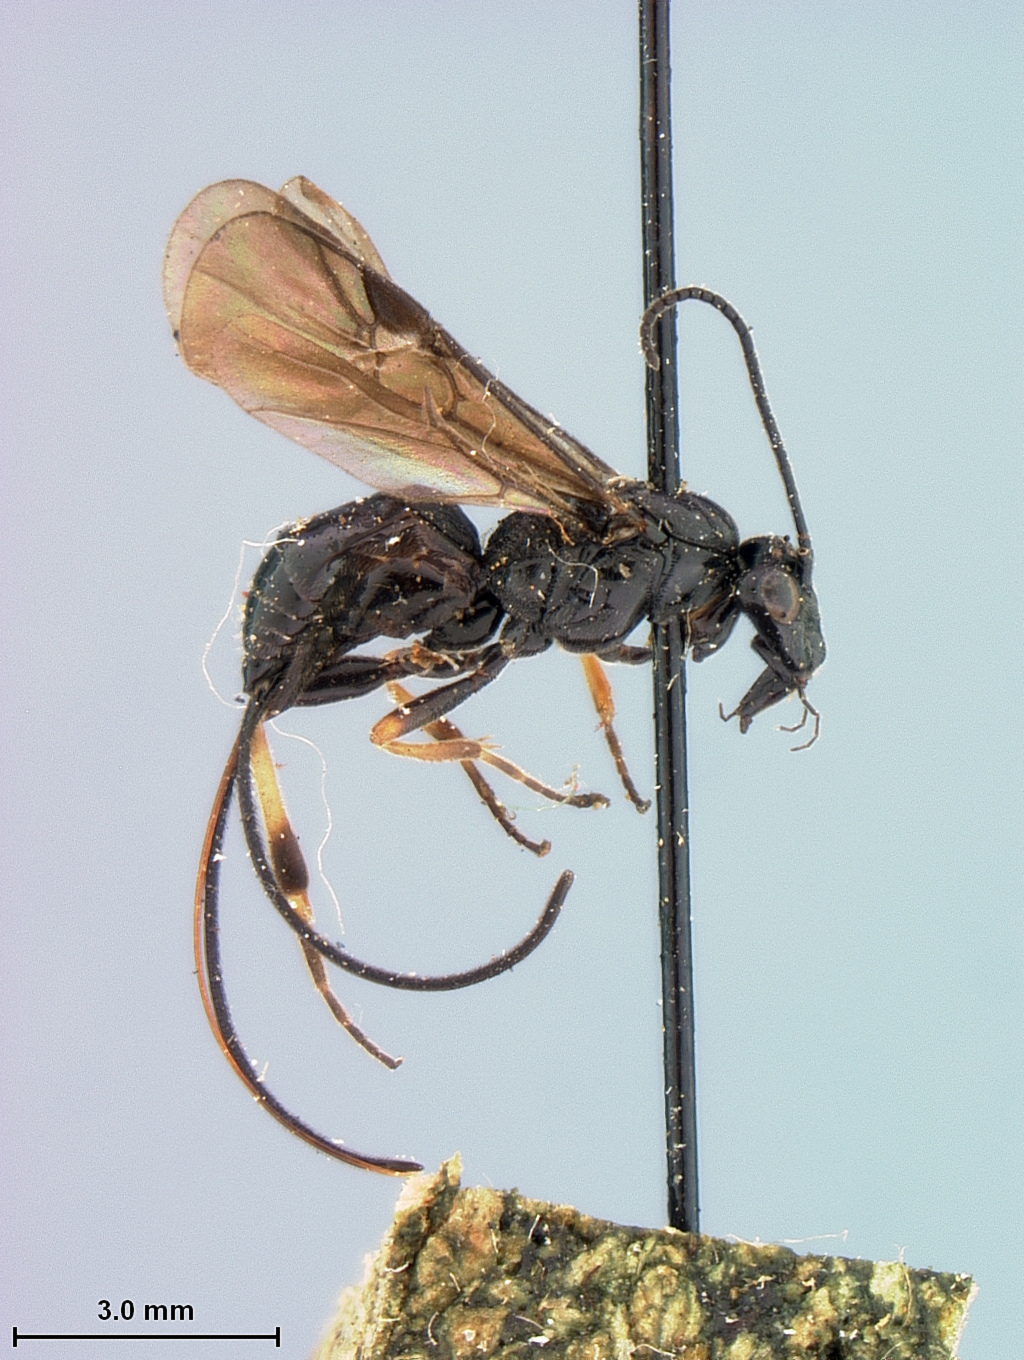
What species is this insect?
Bassus brevicornis
